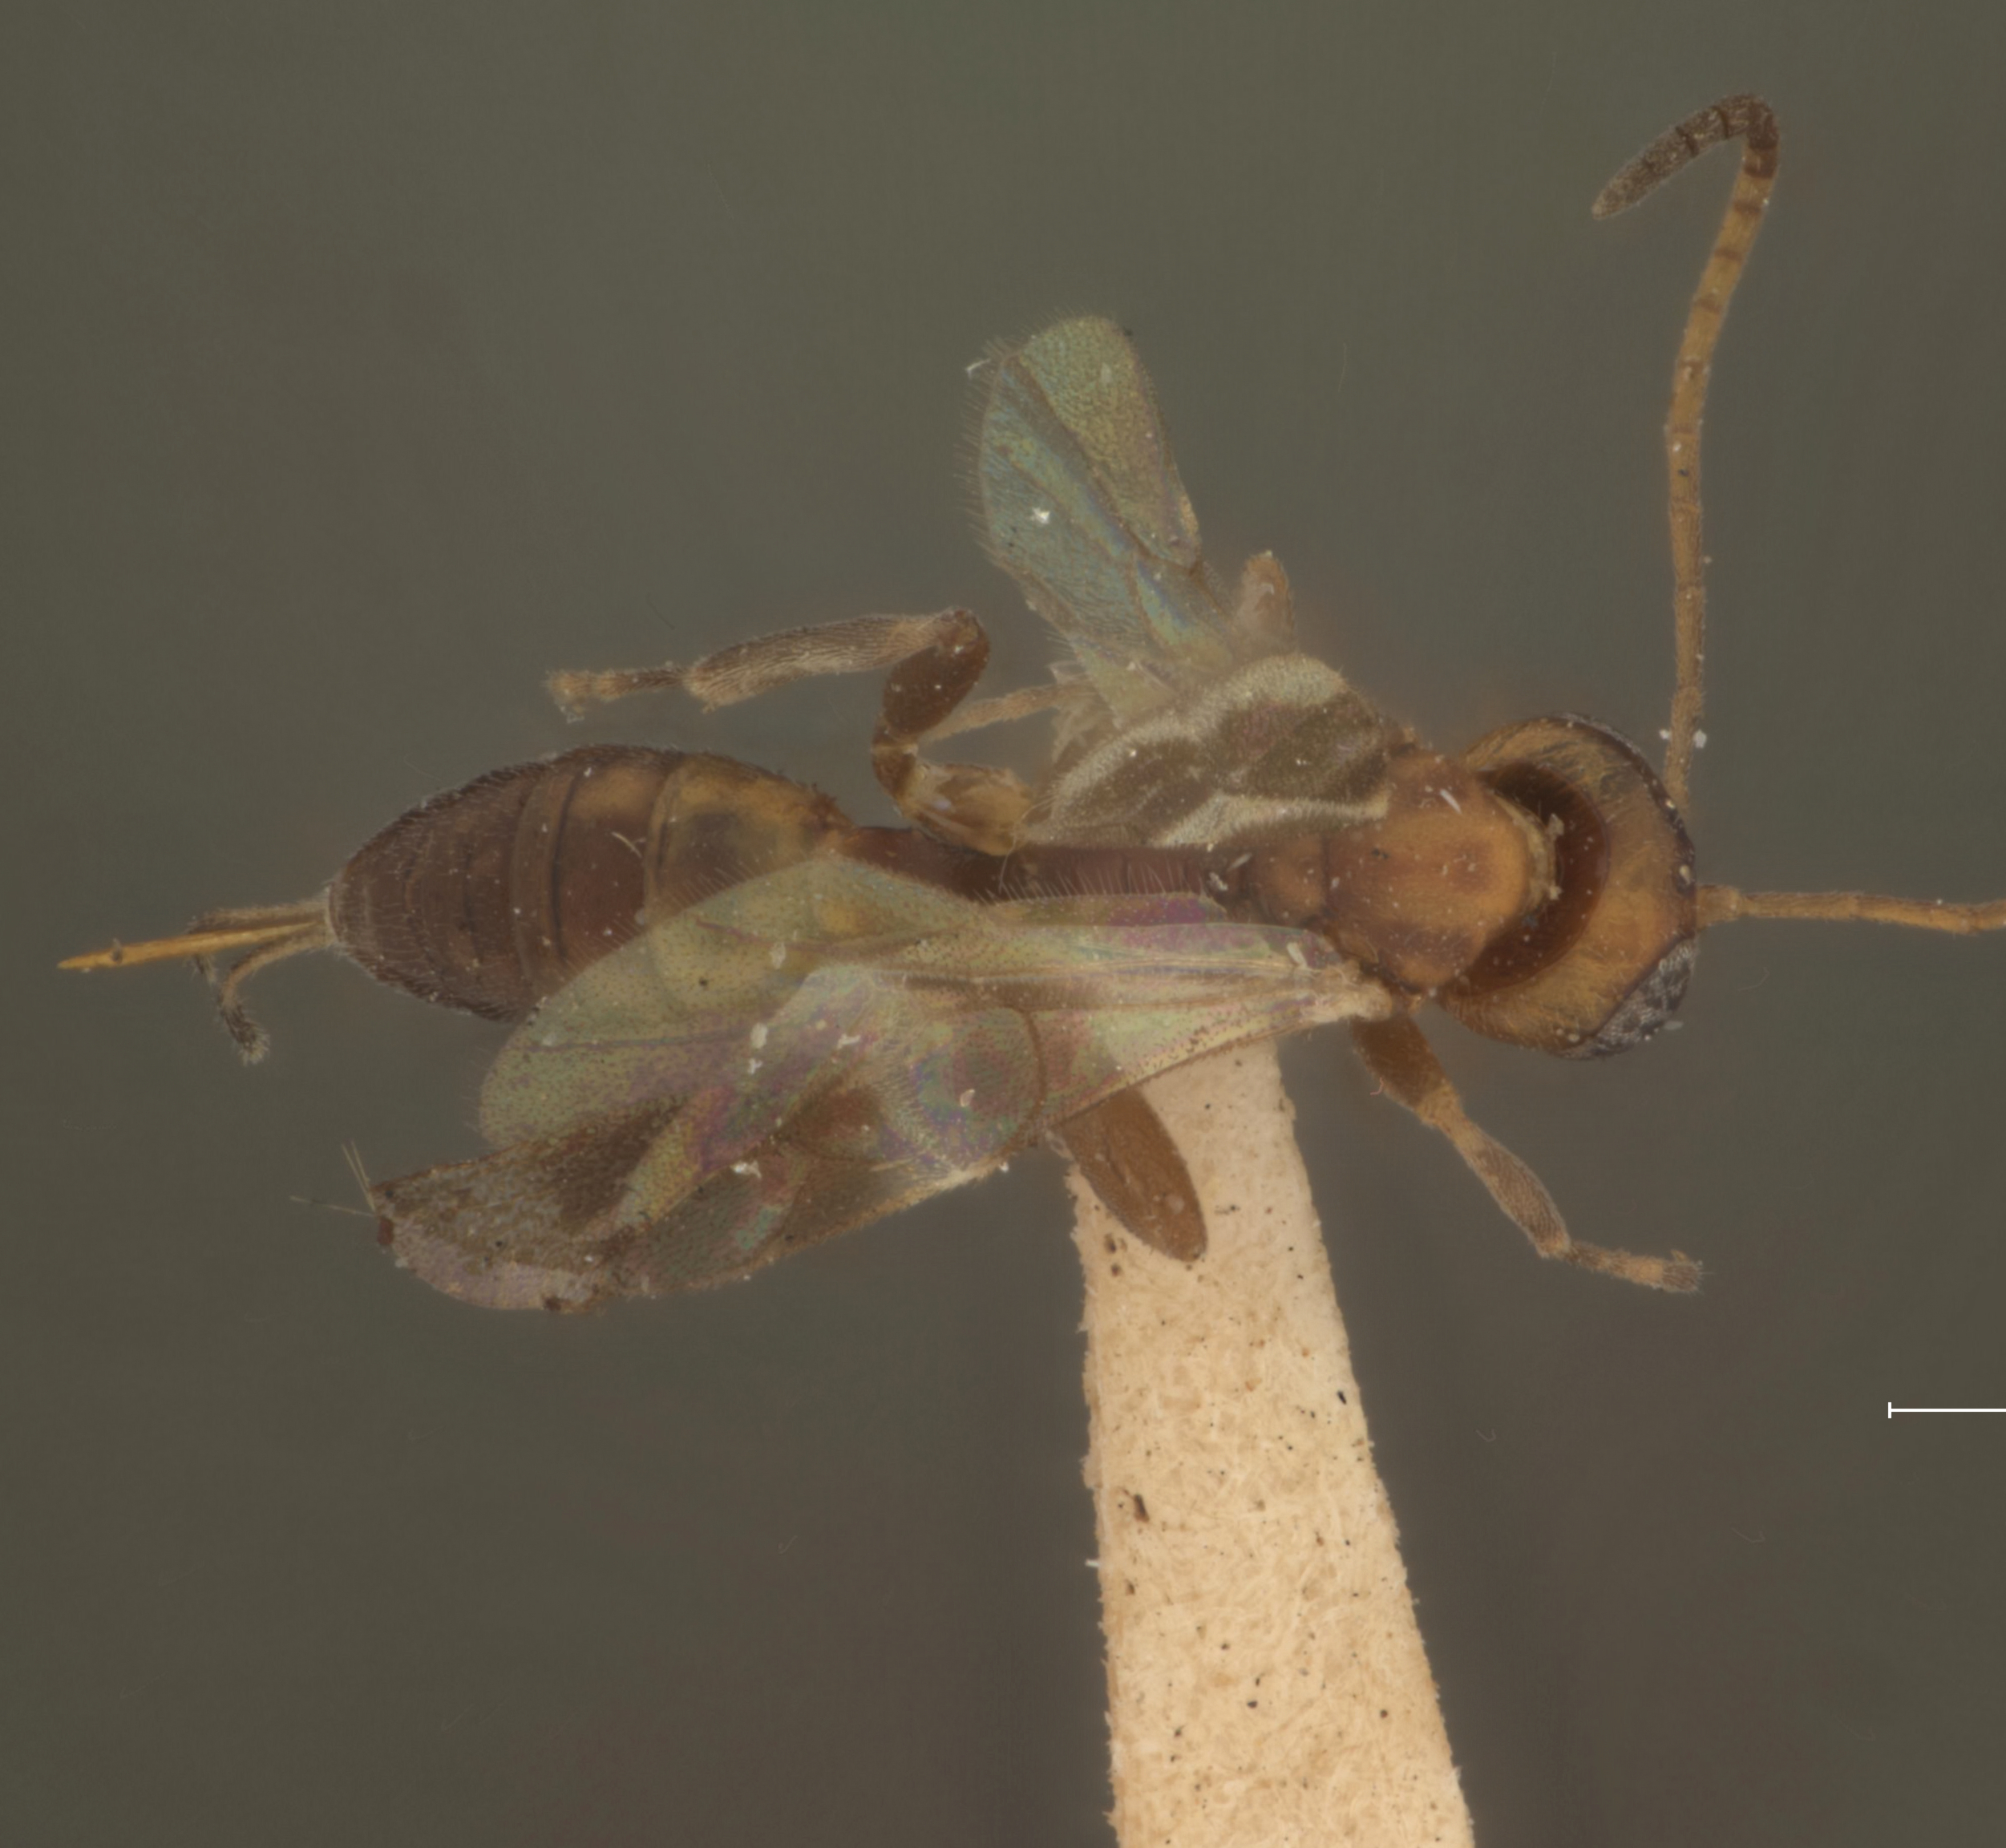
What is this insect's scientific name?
Hemiteles variegatus
